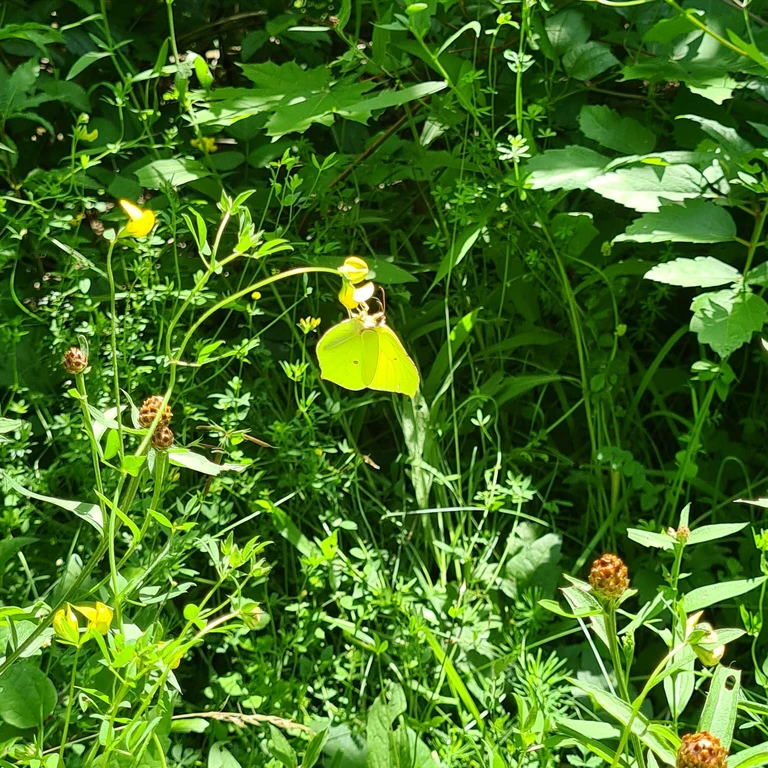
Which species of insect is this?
Gonepteryx rhamni
